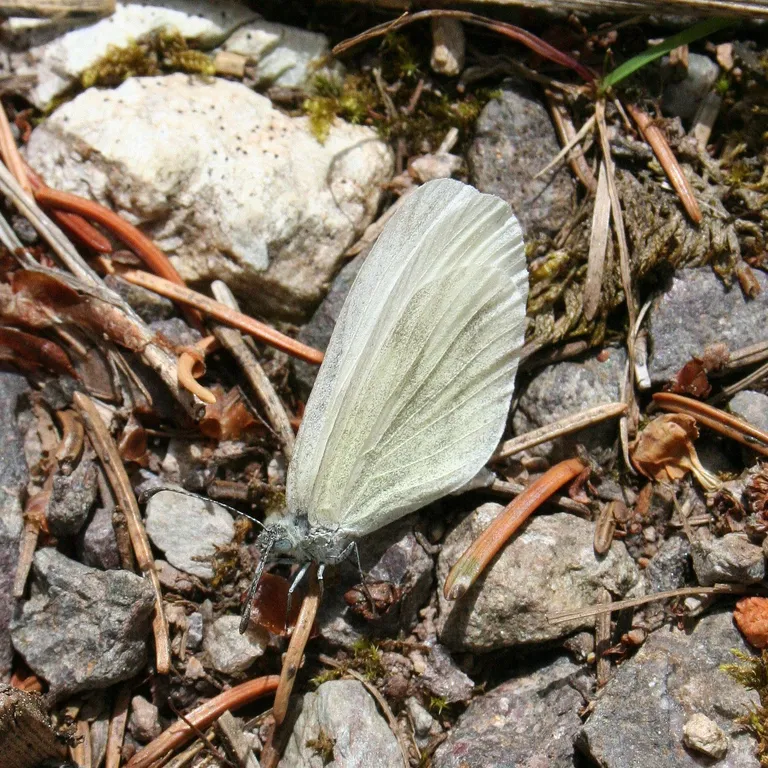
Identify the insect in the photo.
Leptidea sinapis/juvernica
